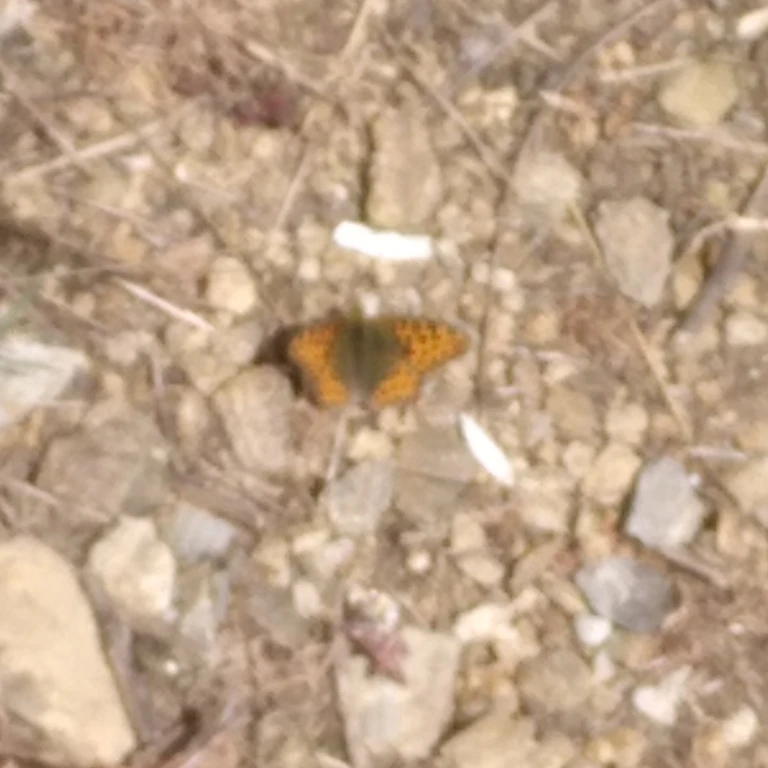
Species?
Issoria lathonia
